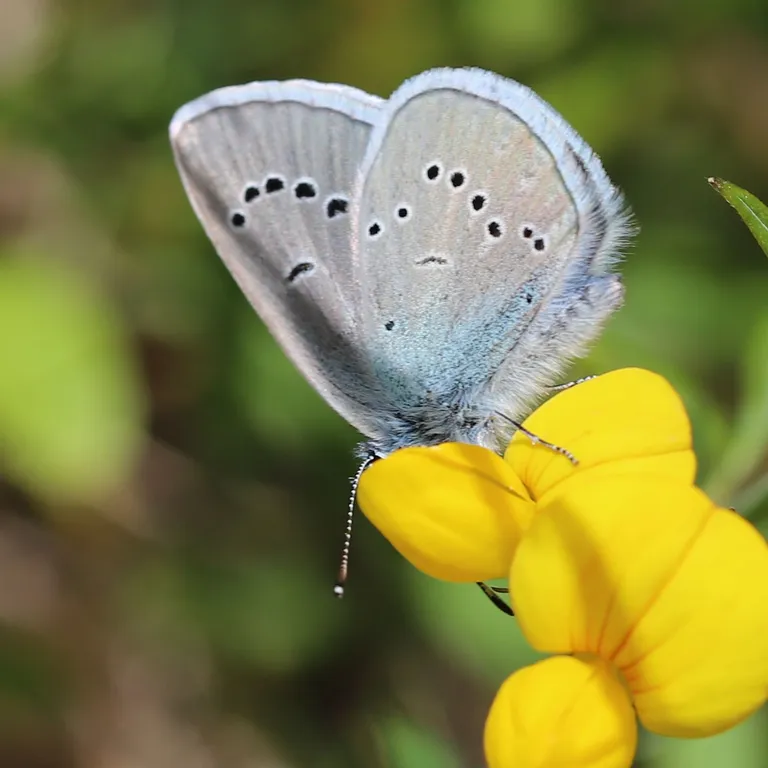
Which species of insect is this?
Cyaniris semiargus
